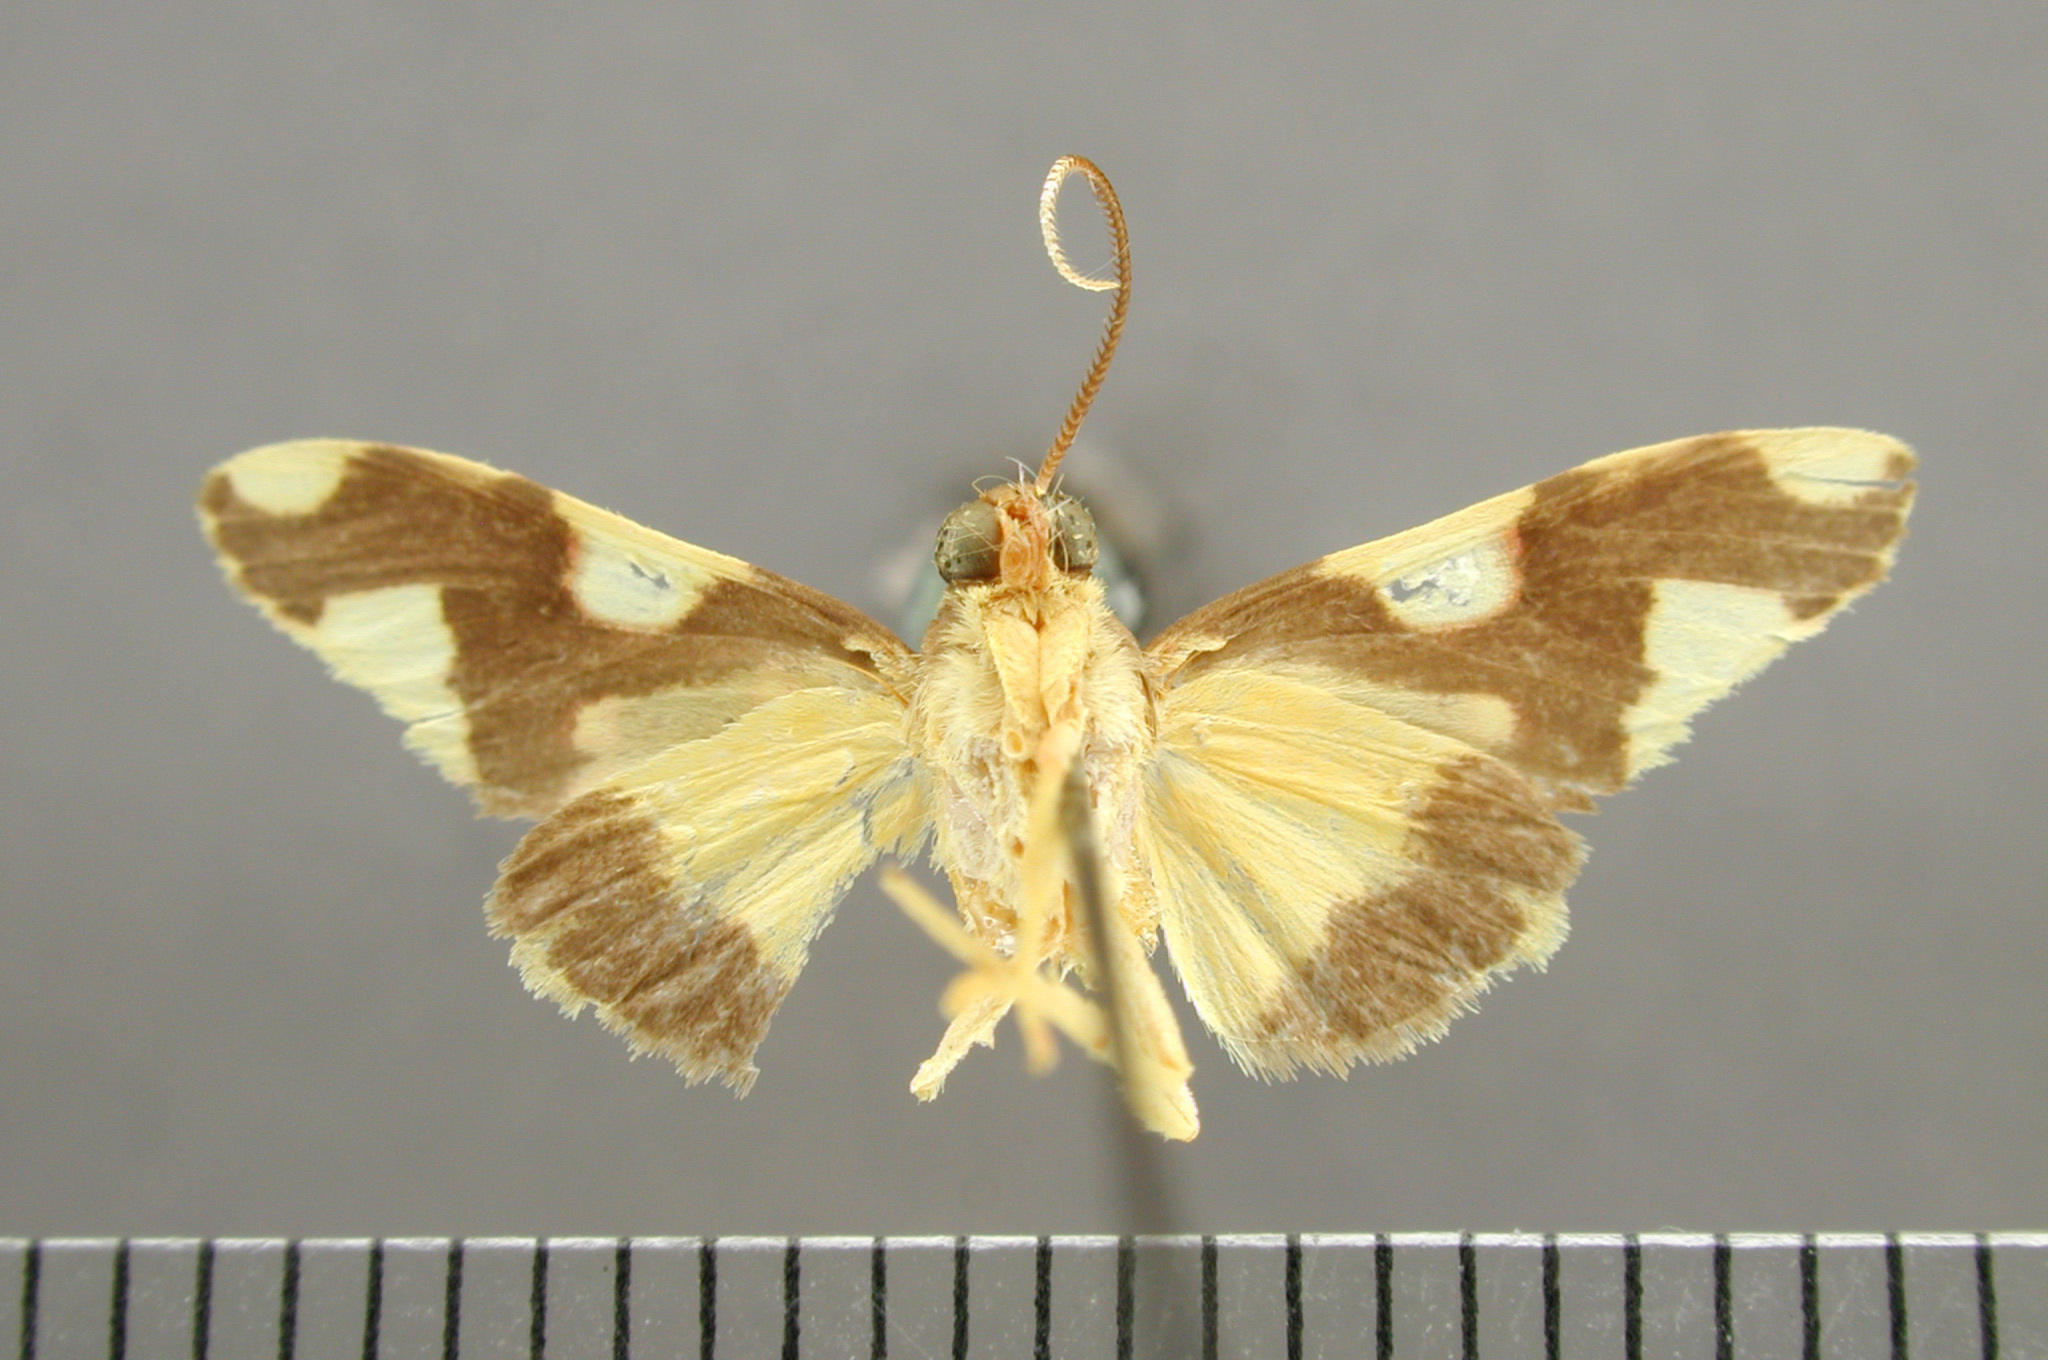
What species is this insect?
Paranerita irma
